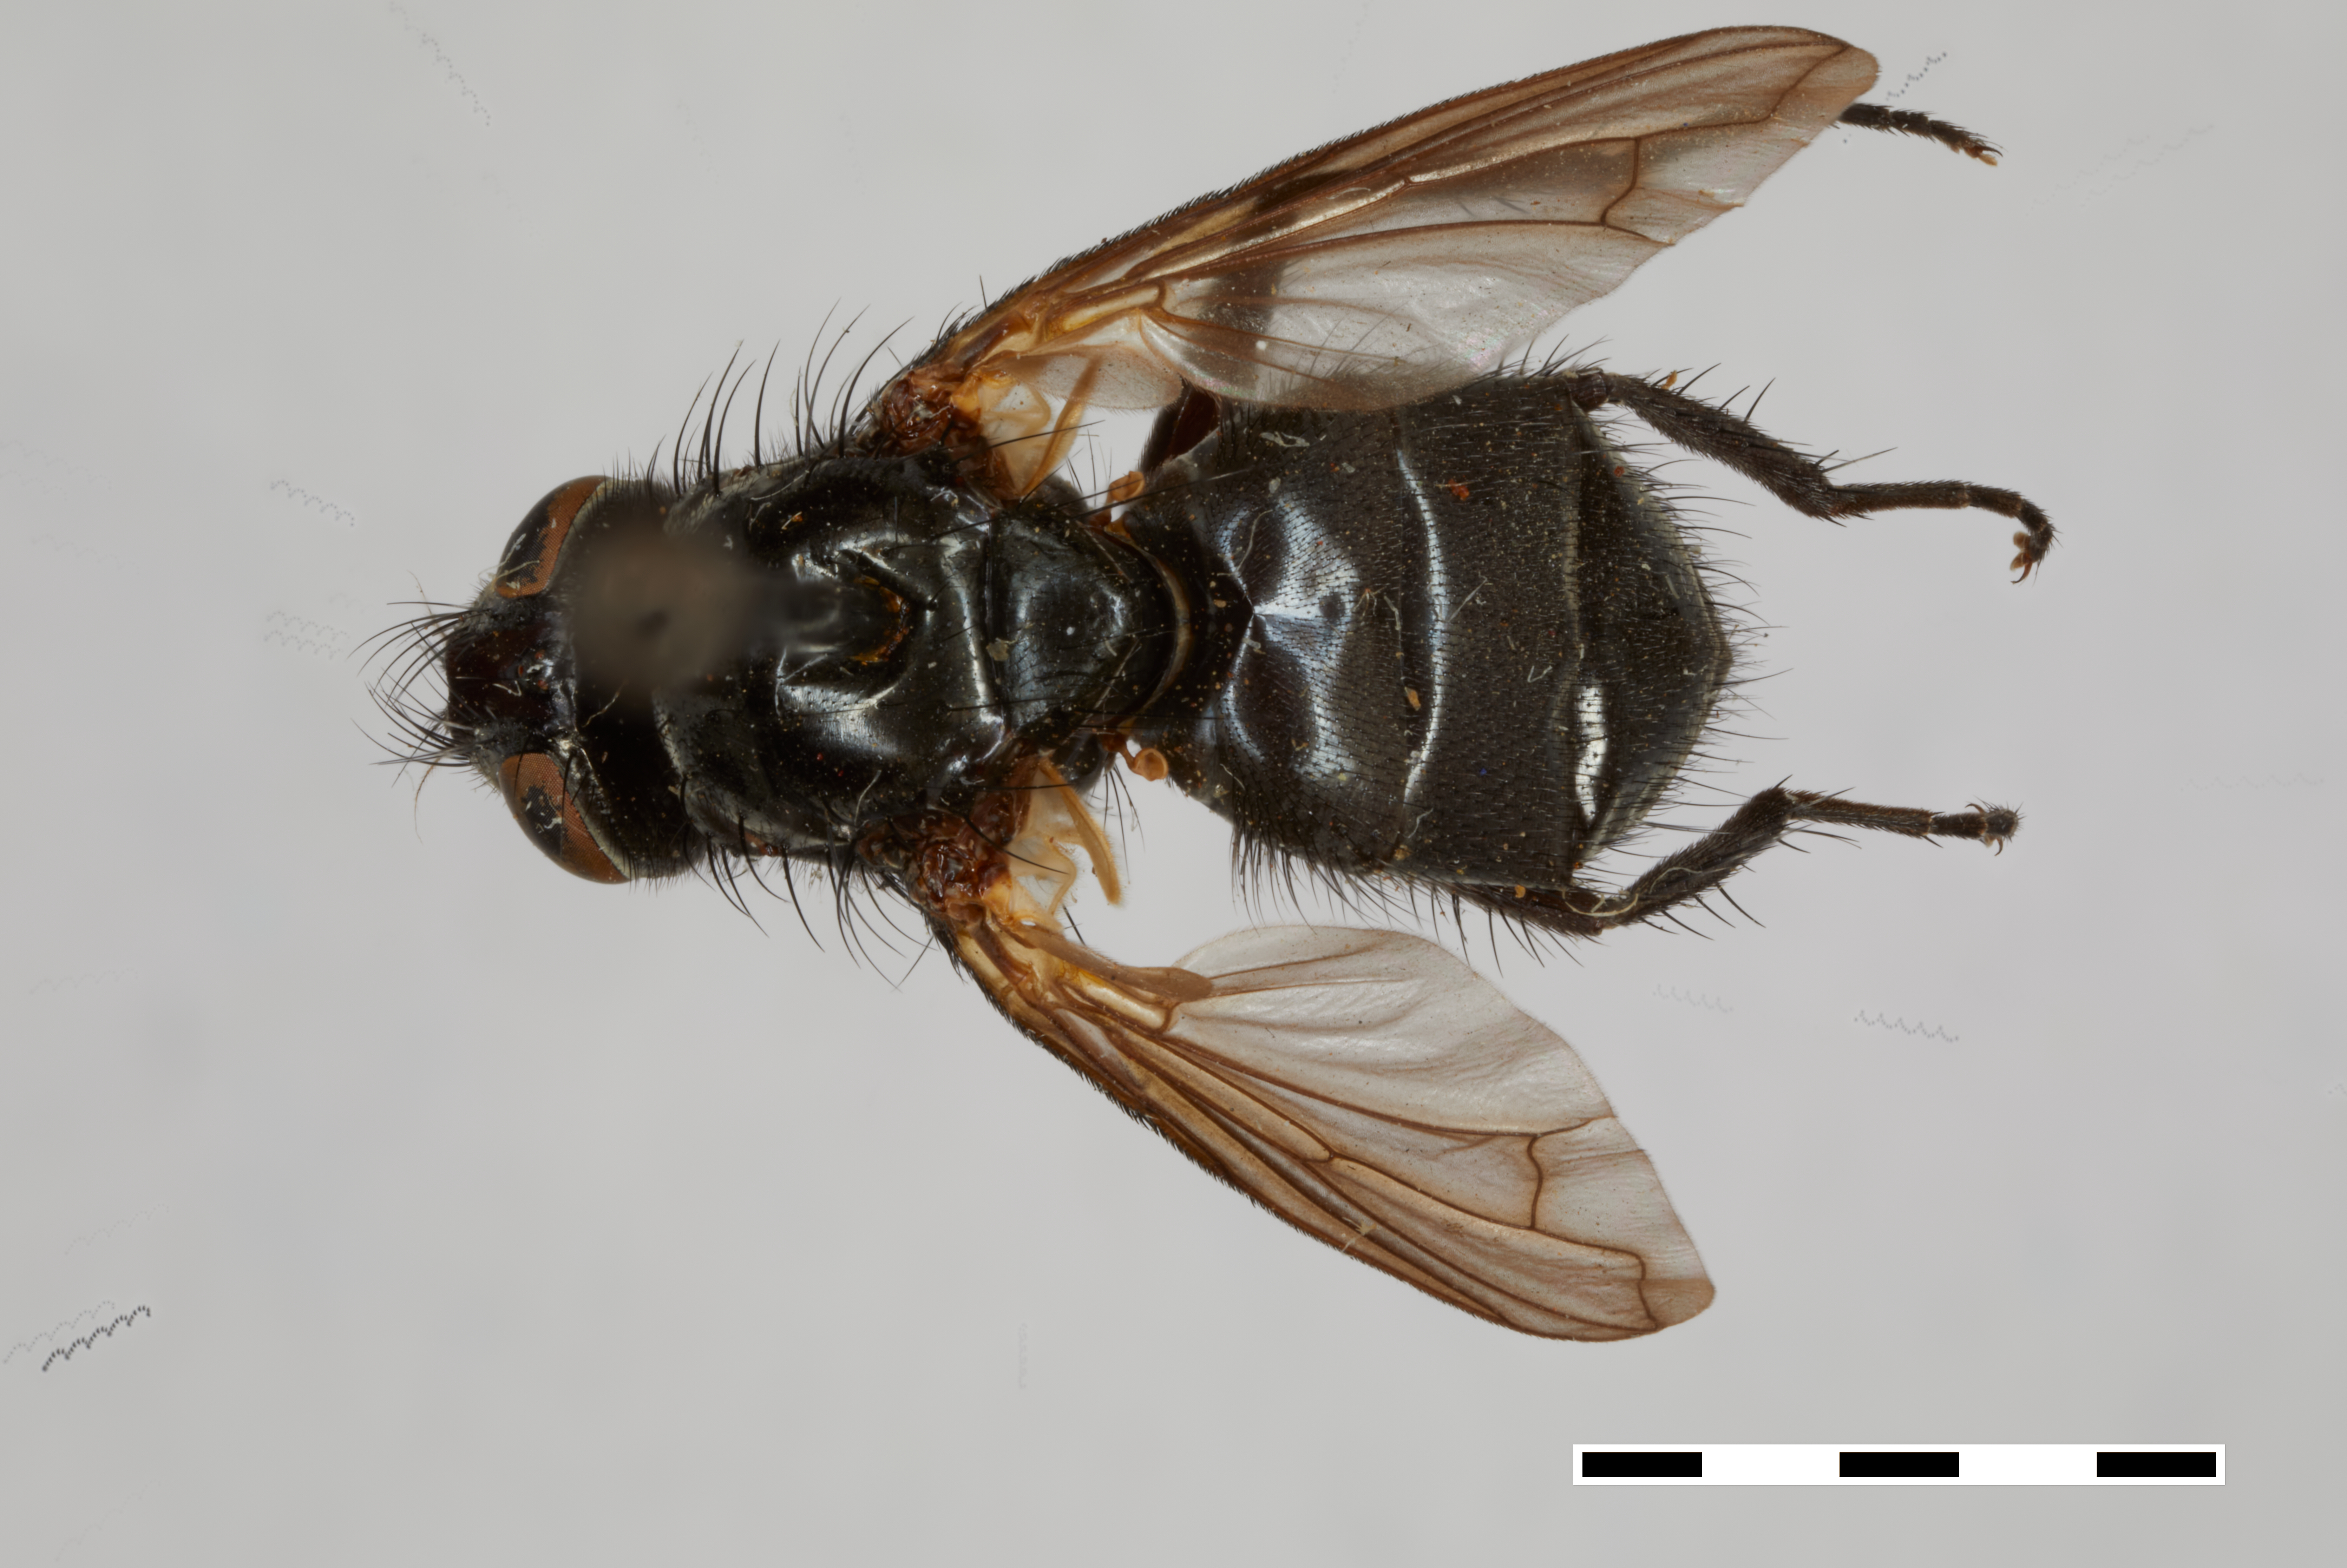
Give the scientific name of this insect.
Melanodexiopsis idahoensis (also Melanodexia idahoensis)
